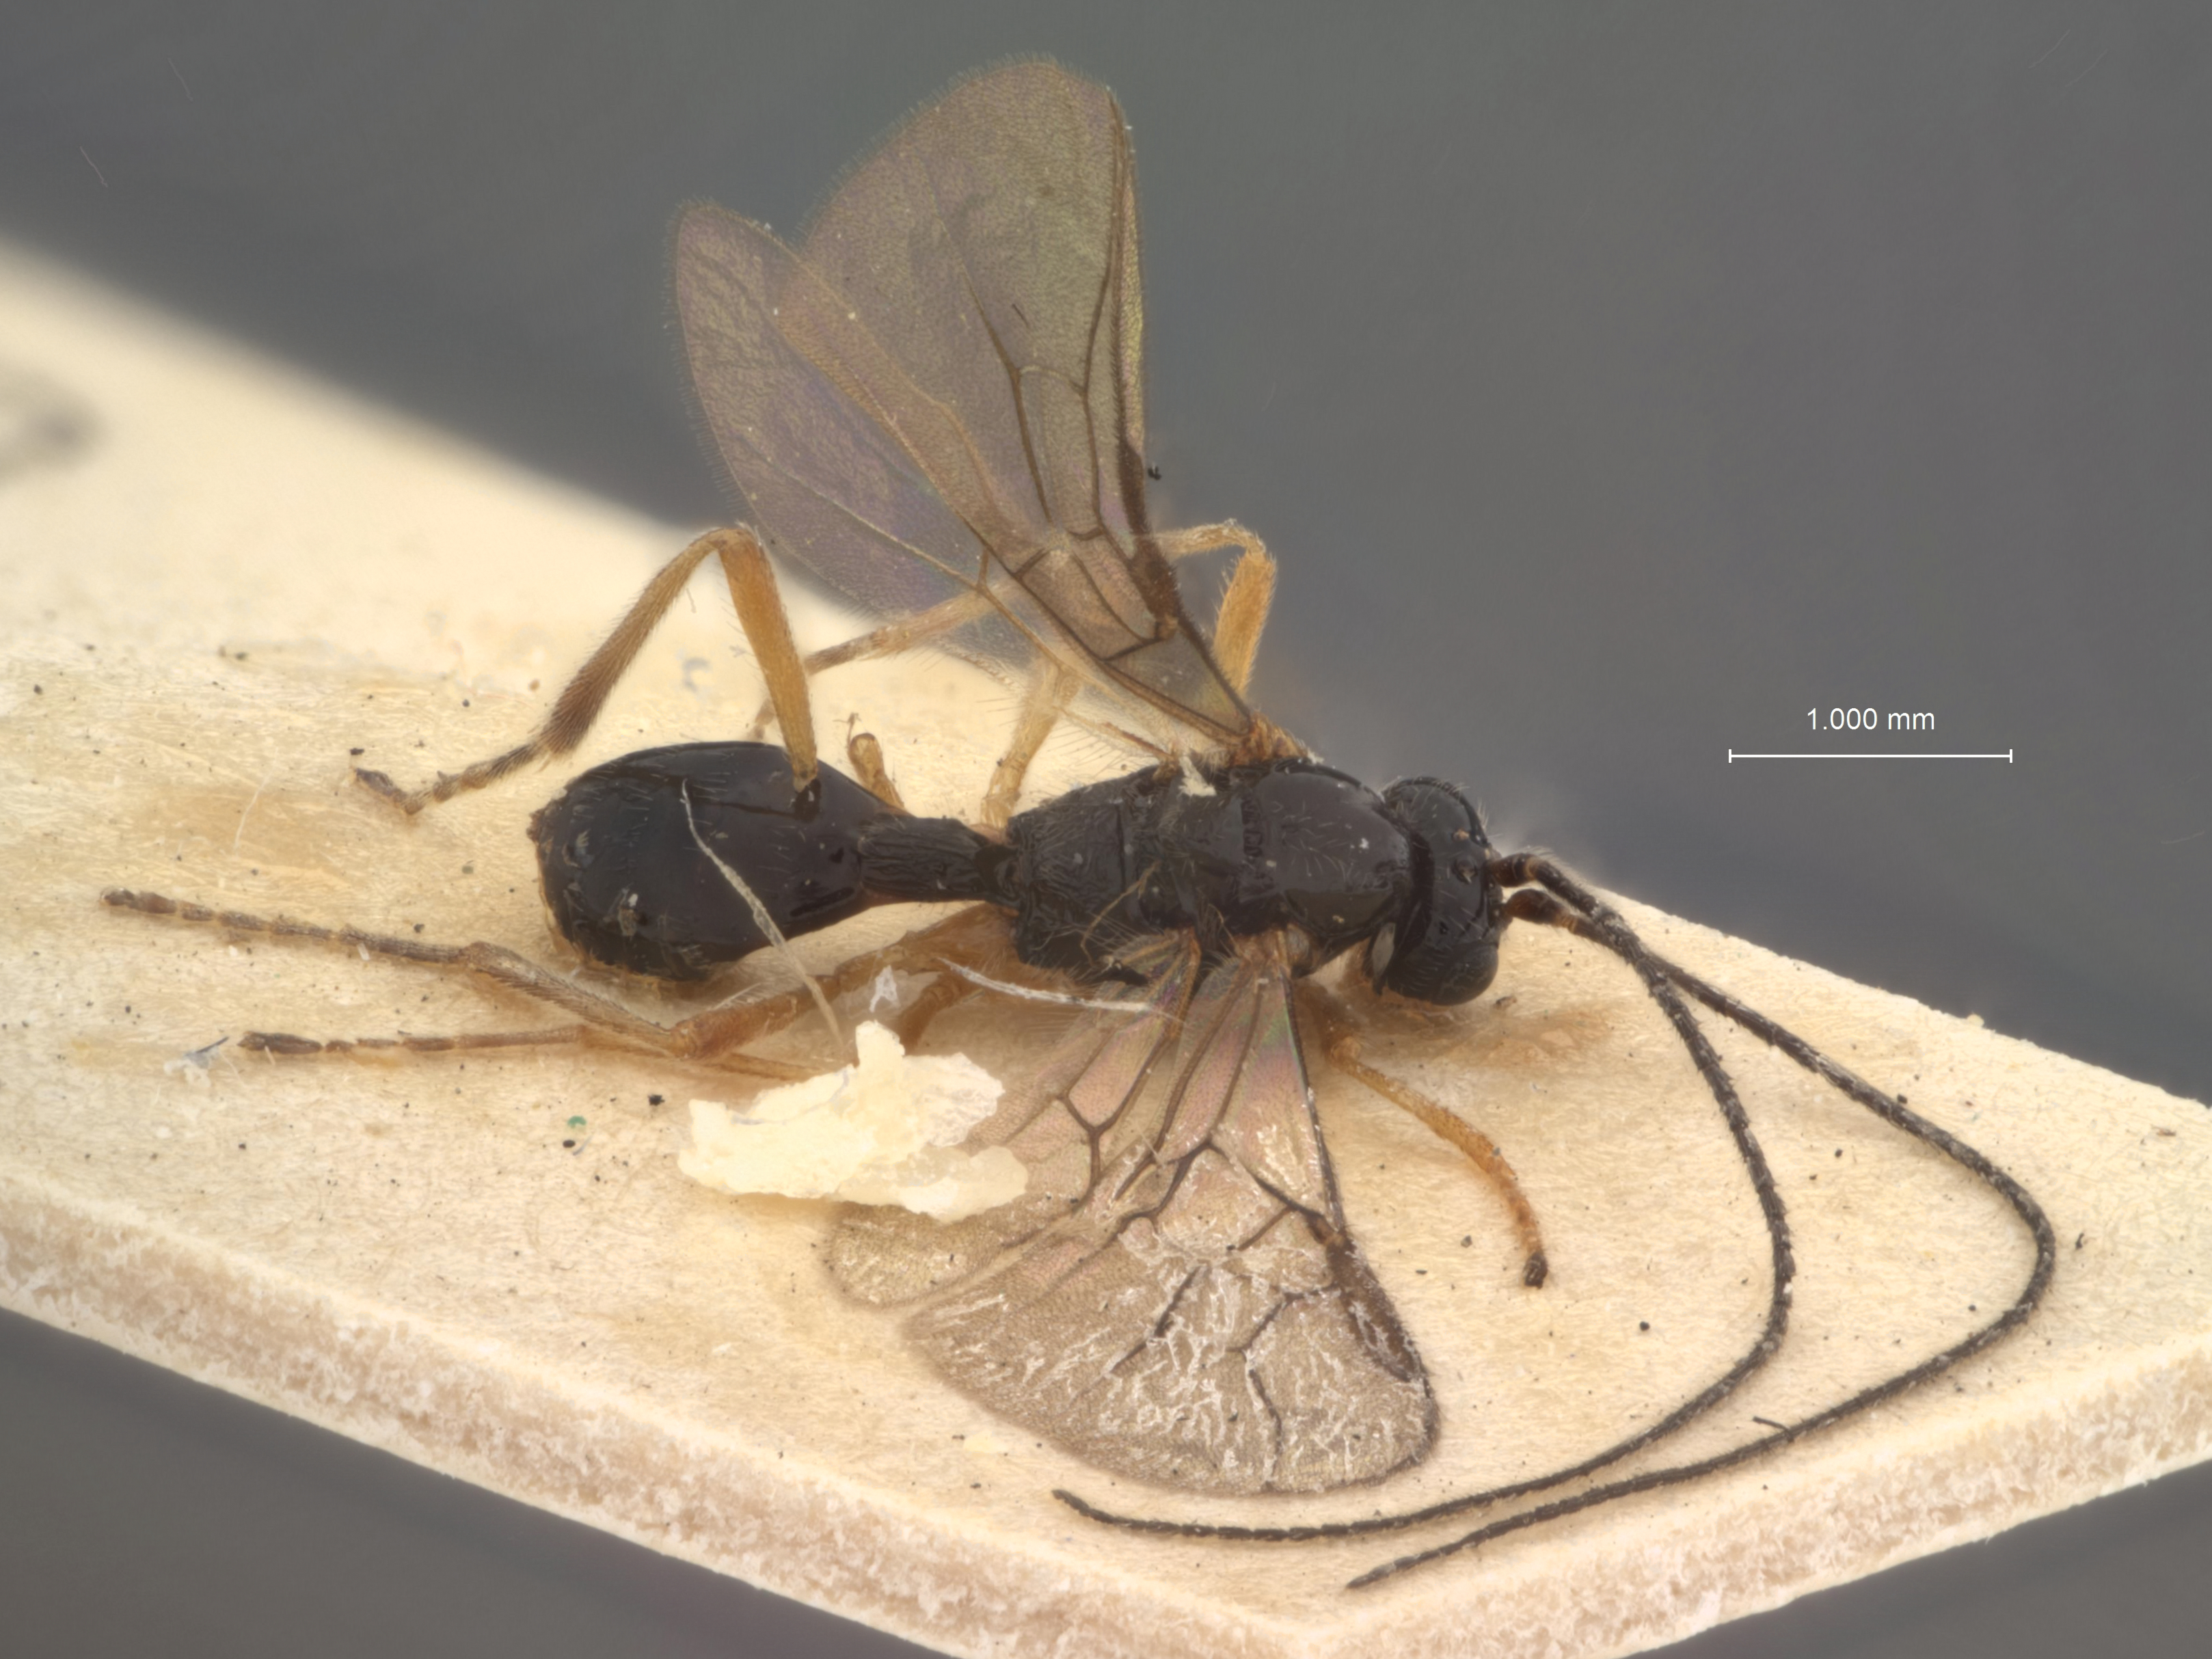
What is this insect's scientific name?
Opius hians
